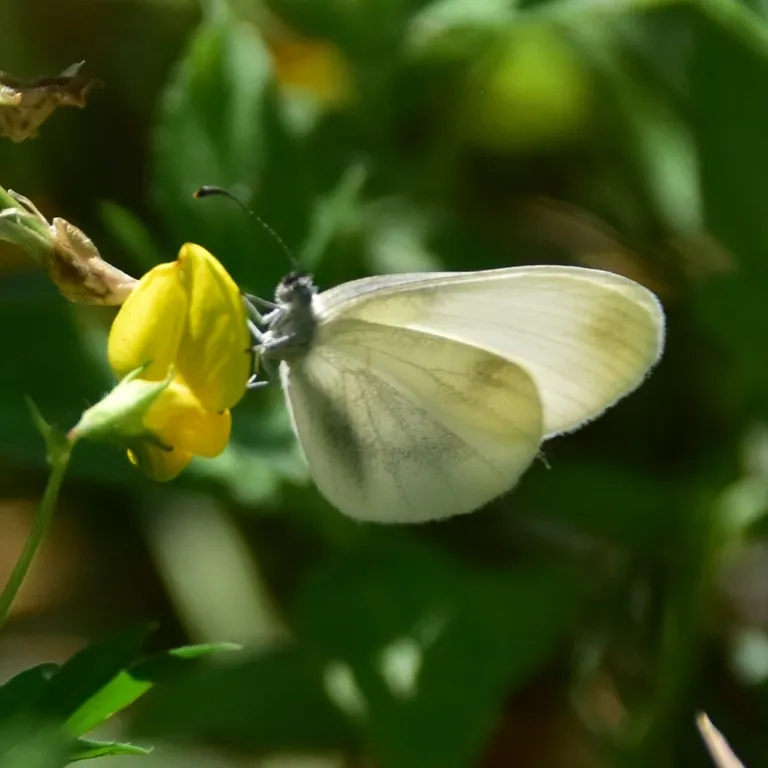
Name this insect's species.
Leptidea sinapis/juvernica
